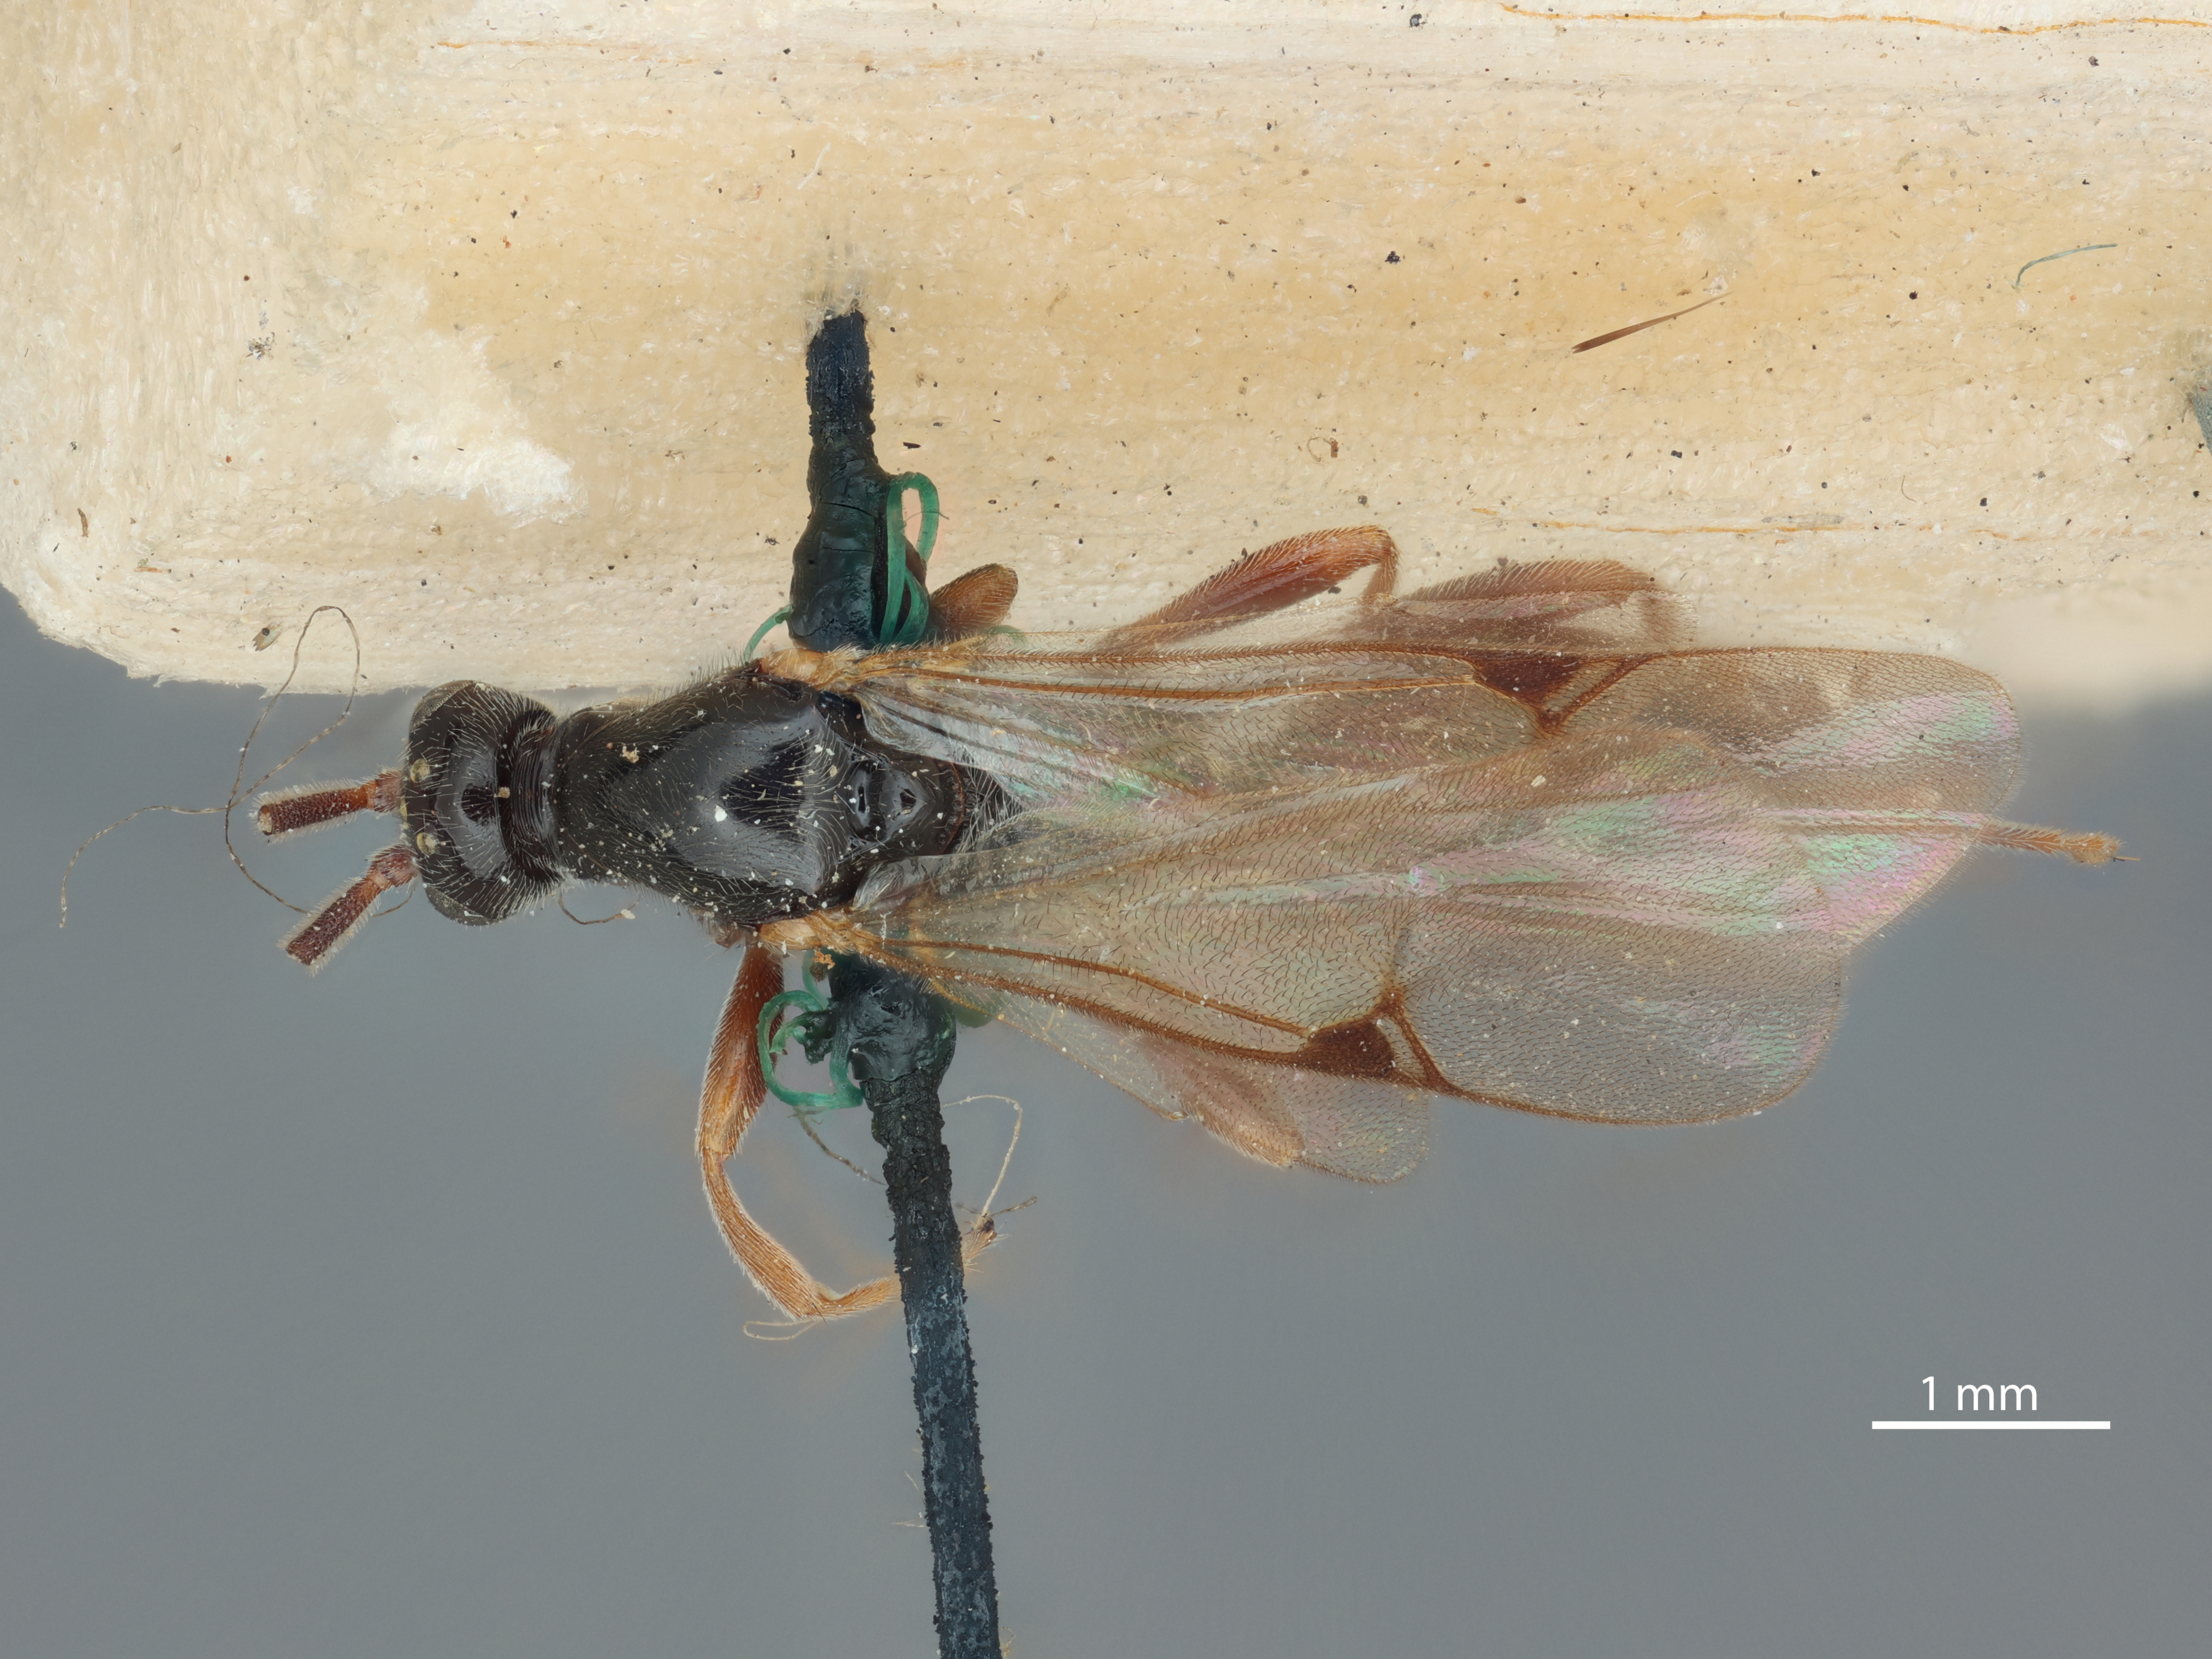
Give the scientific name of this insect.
Proctotrypes japonicus
